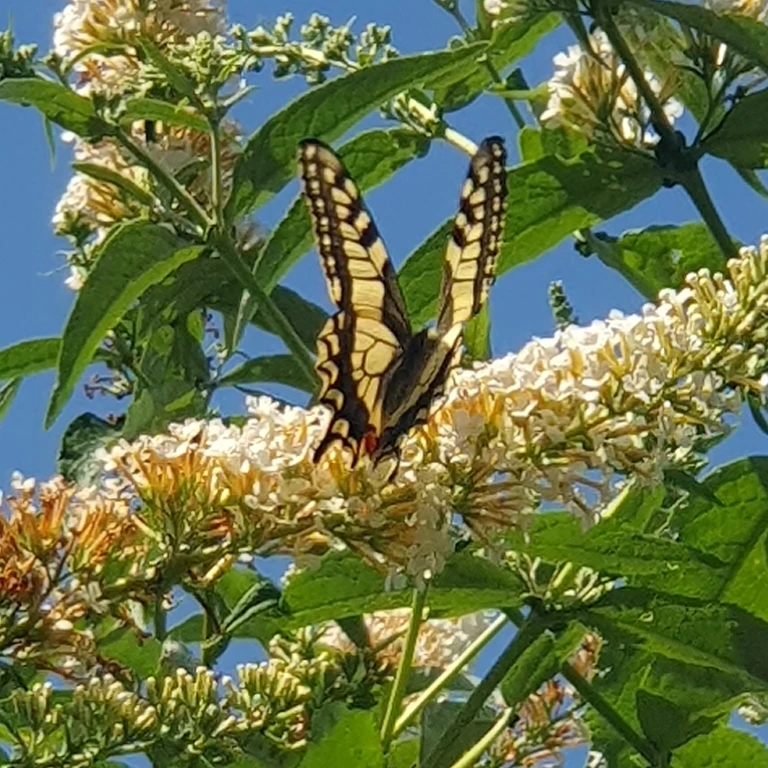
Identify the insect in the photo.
Papilio machaon
